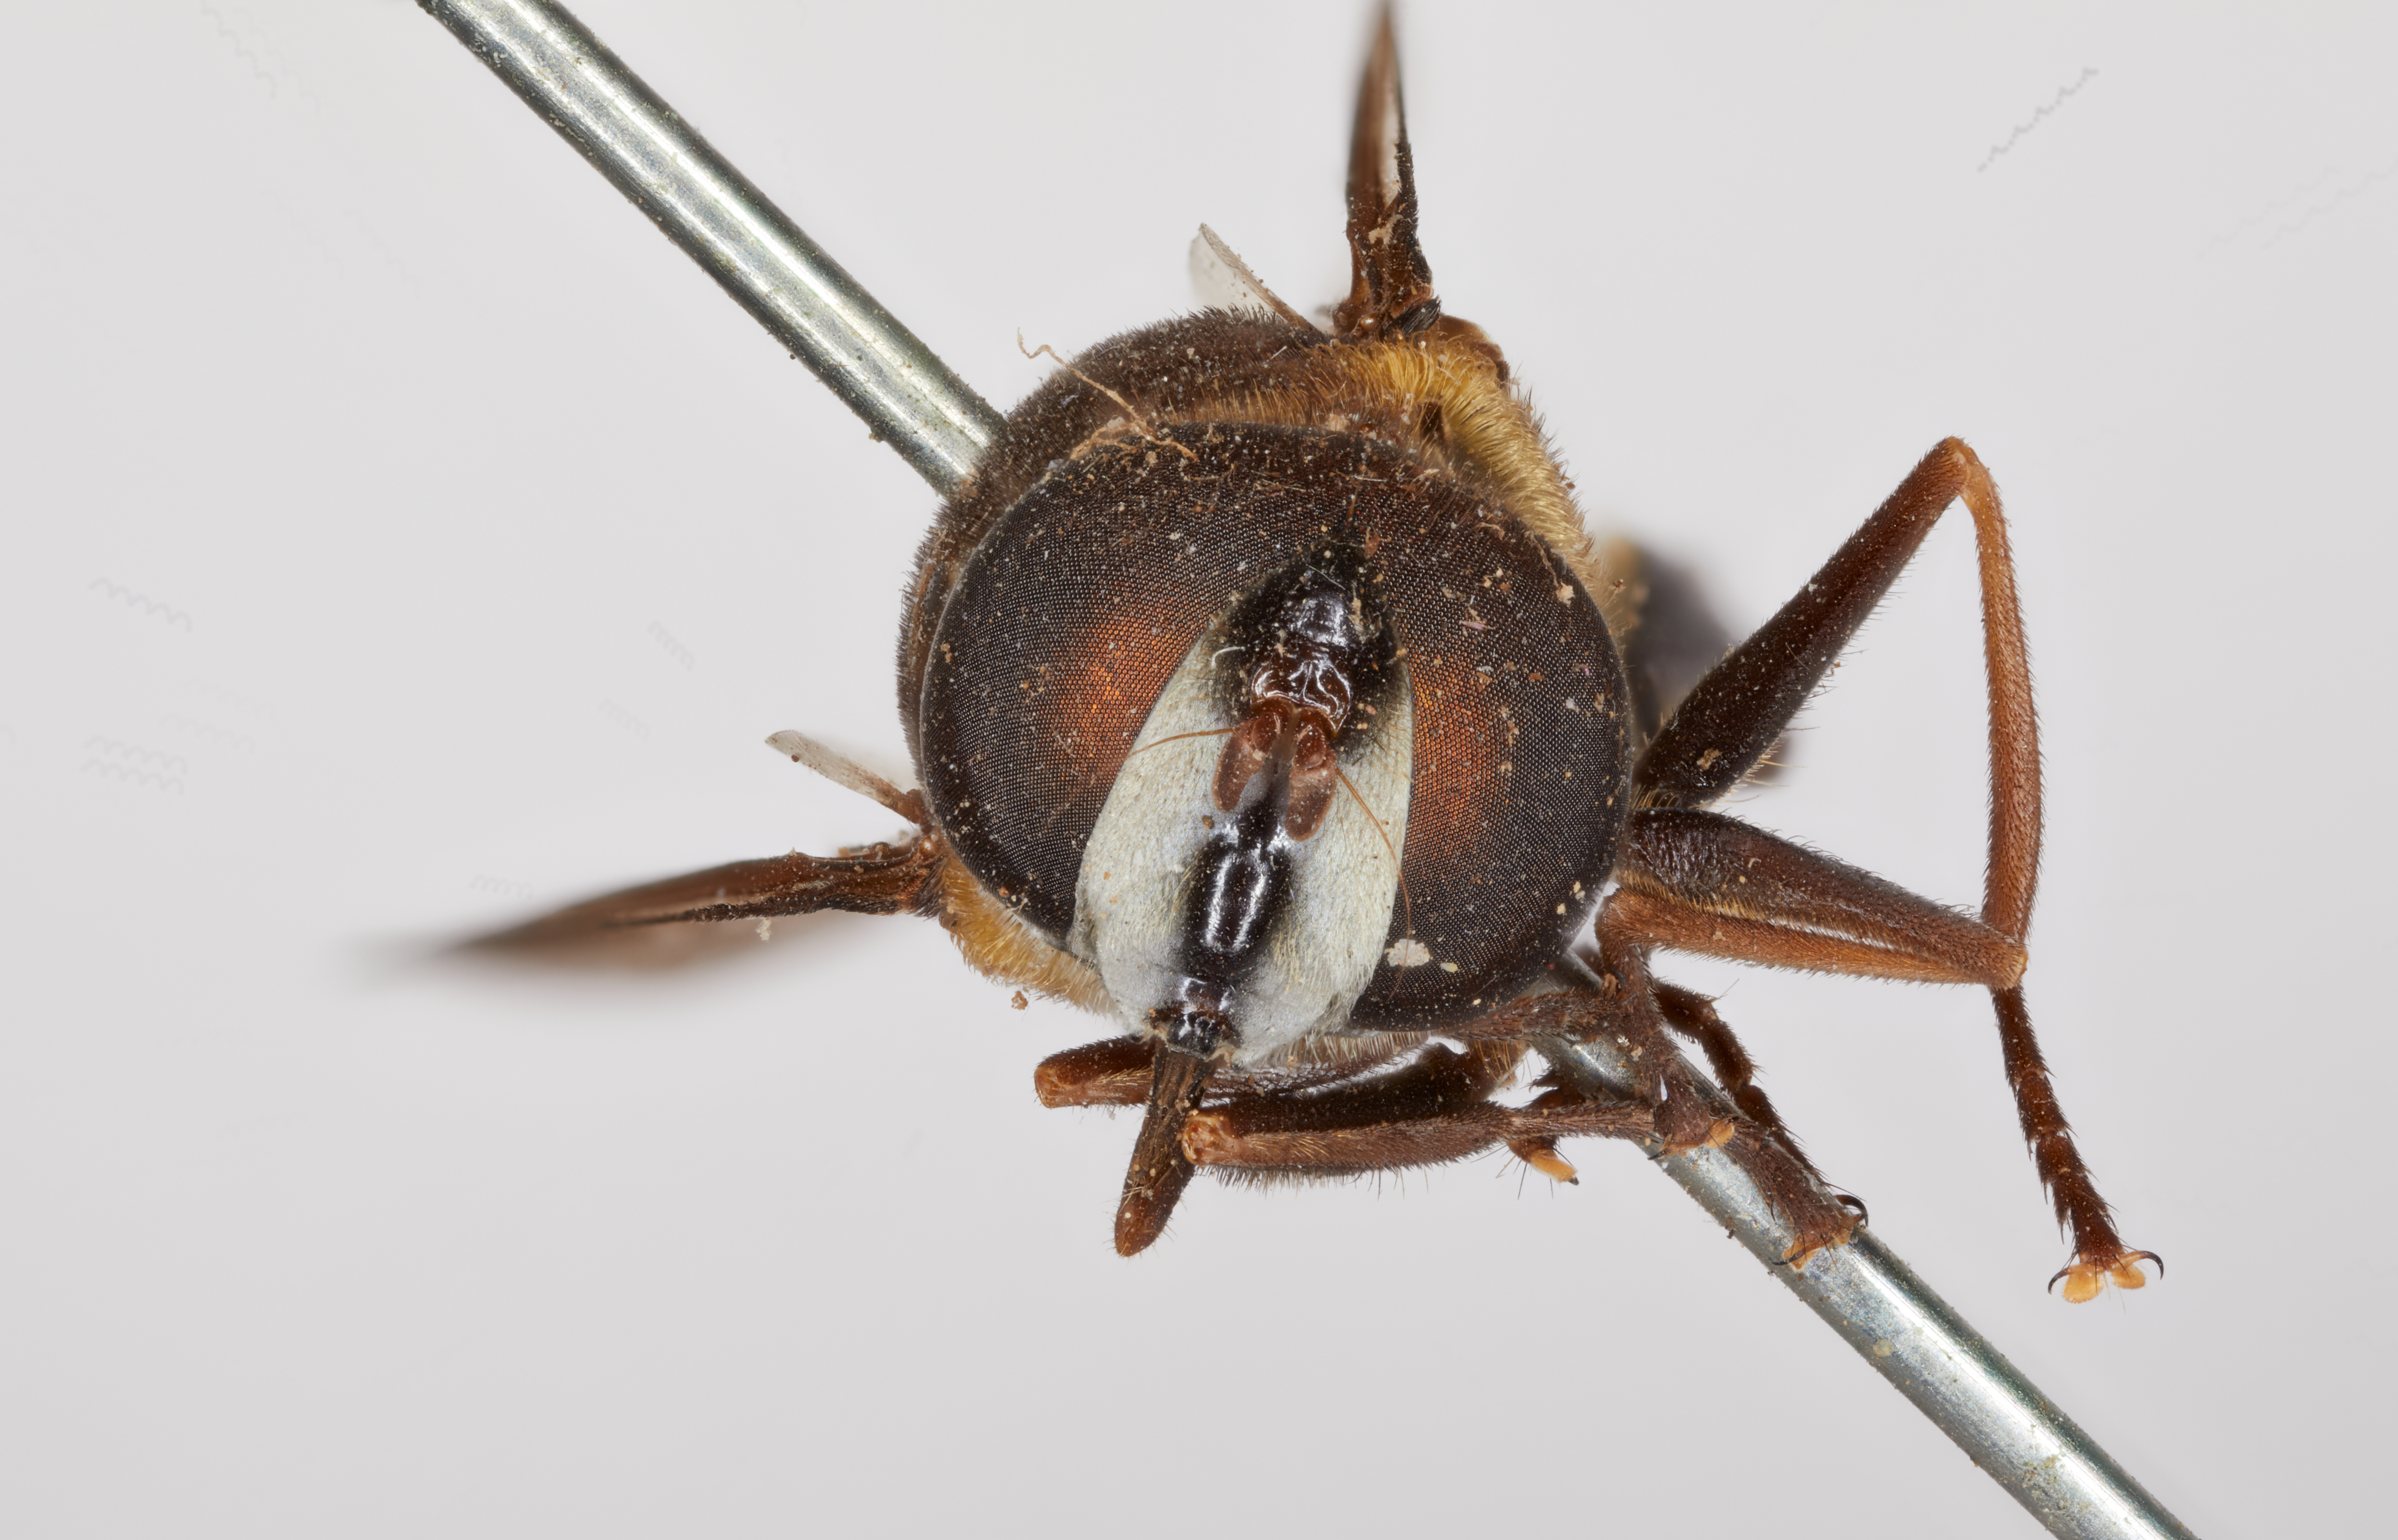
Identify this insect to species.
Doliosyrphus rileyi
